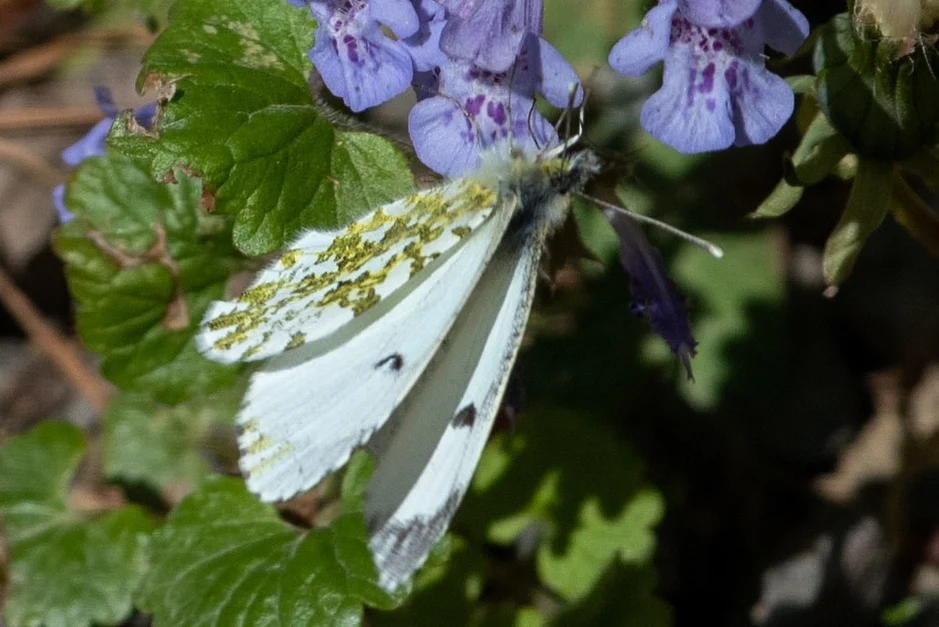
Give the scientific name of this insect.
Anthocharis cardamines
